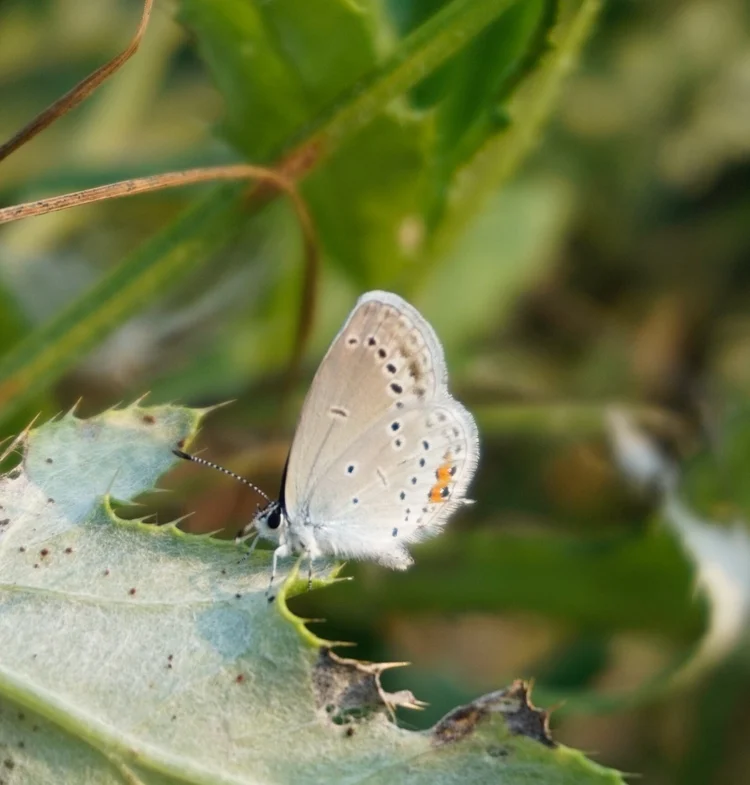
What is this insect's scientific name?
Cupido argiades (also Elkalyce argiades)
